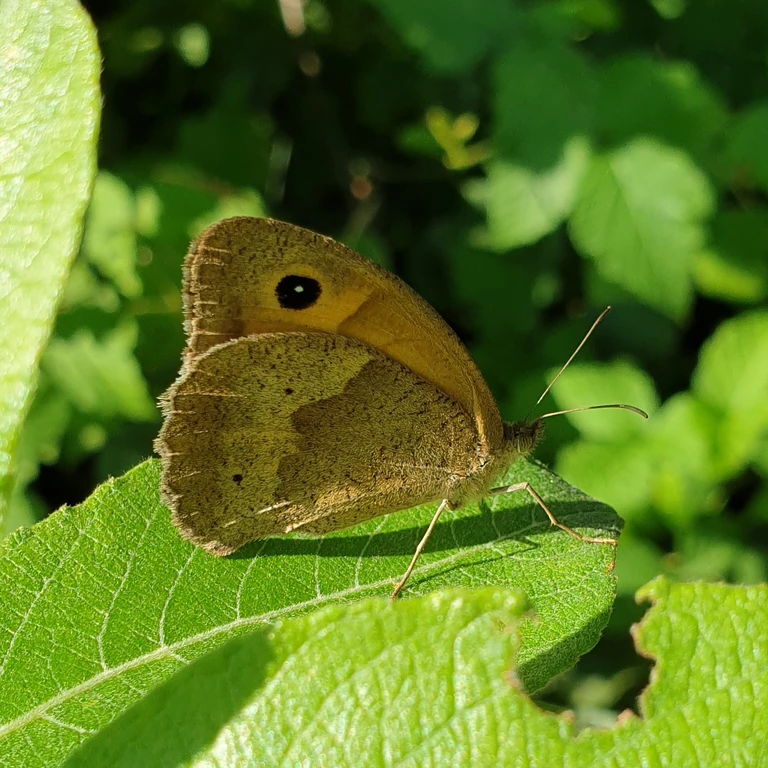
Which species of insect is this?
Maniola jurtina
